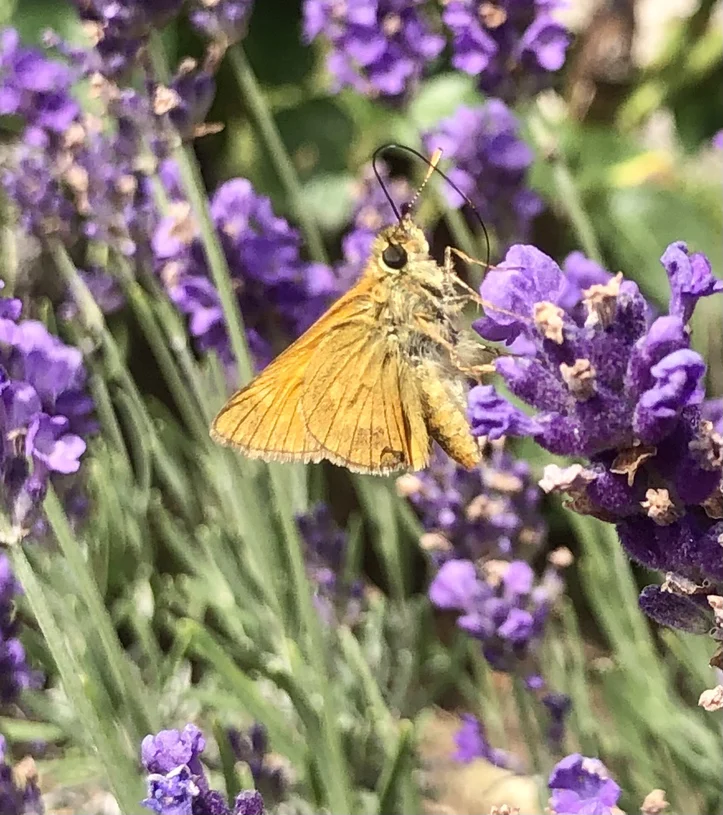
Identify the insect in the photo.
Ochlodes sylvanus (also Ochlodes venata)
